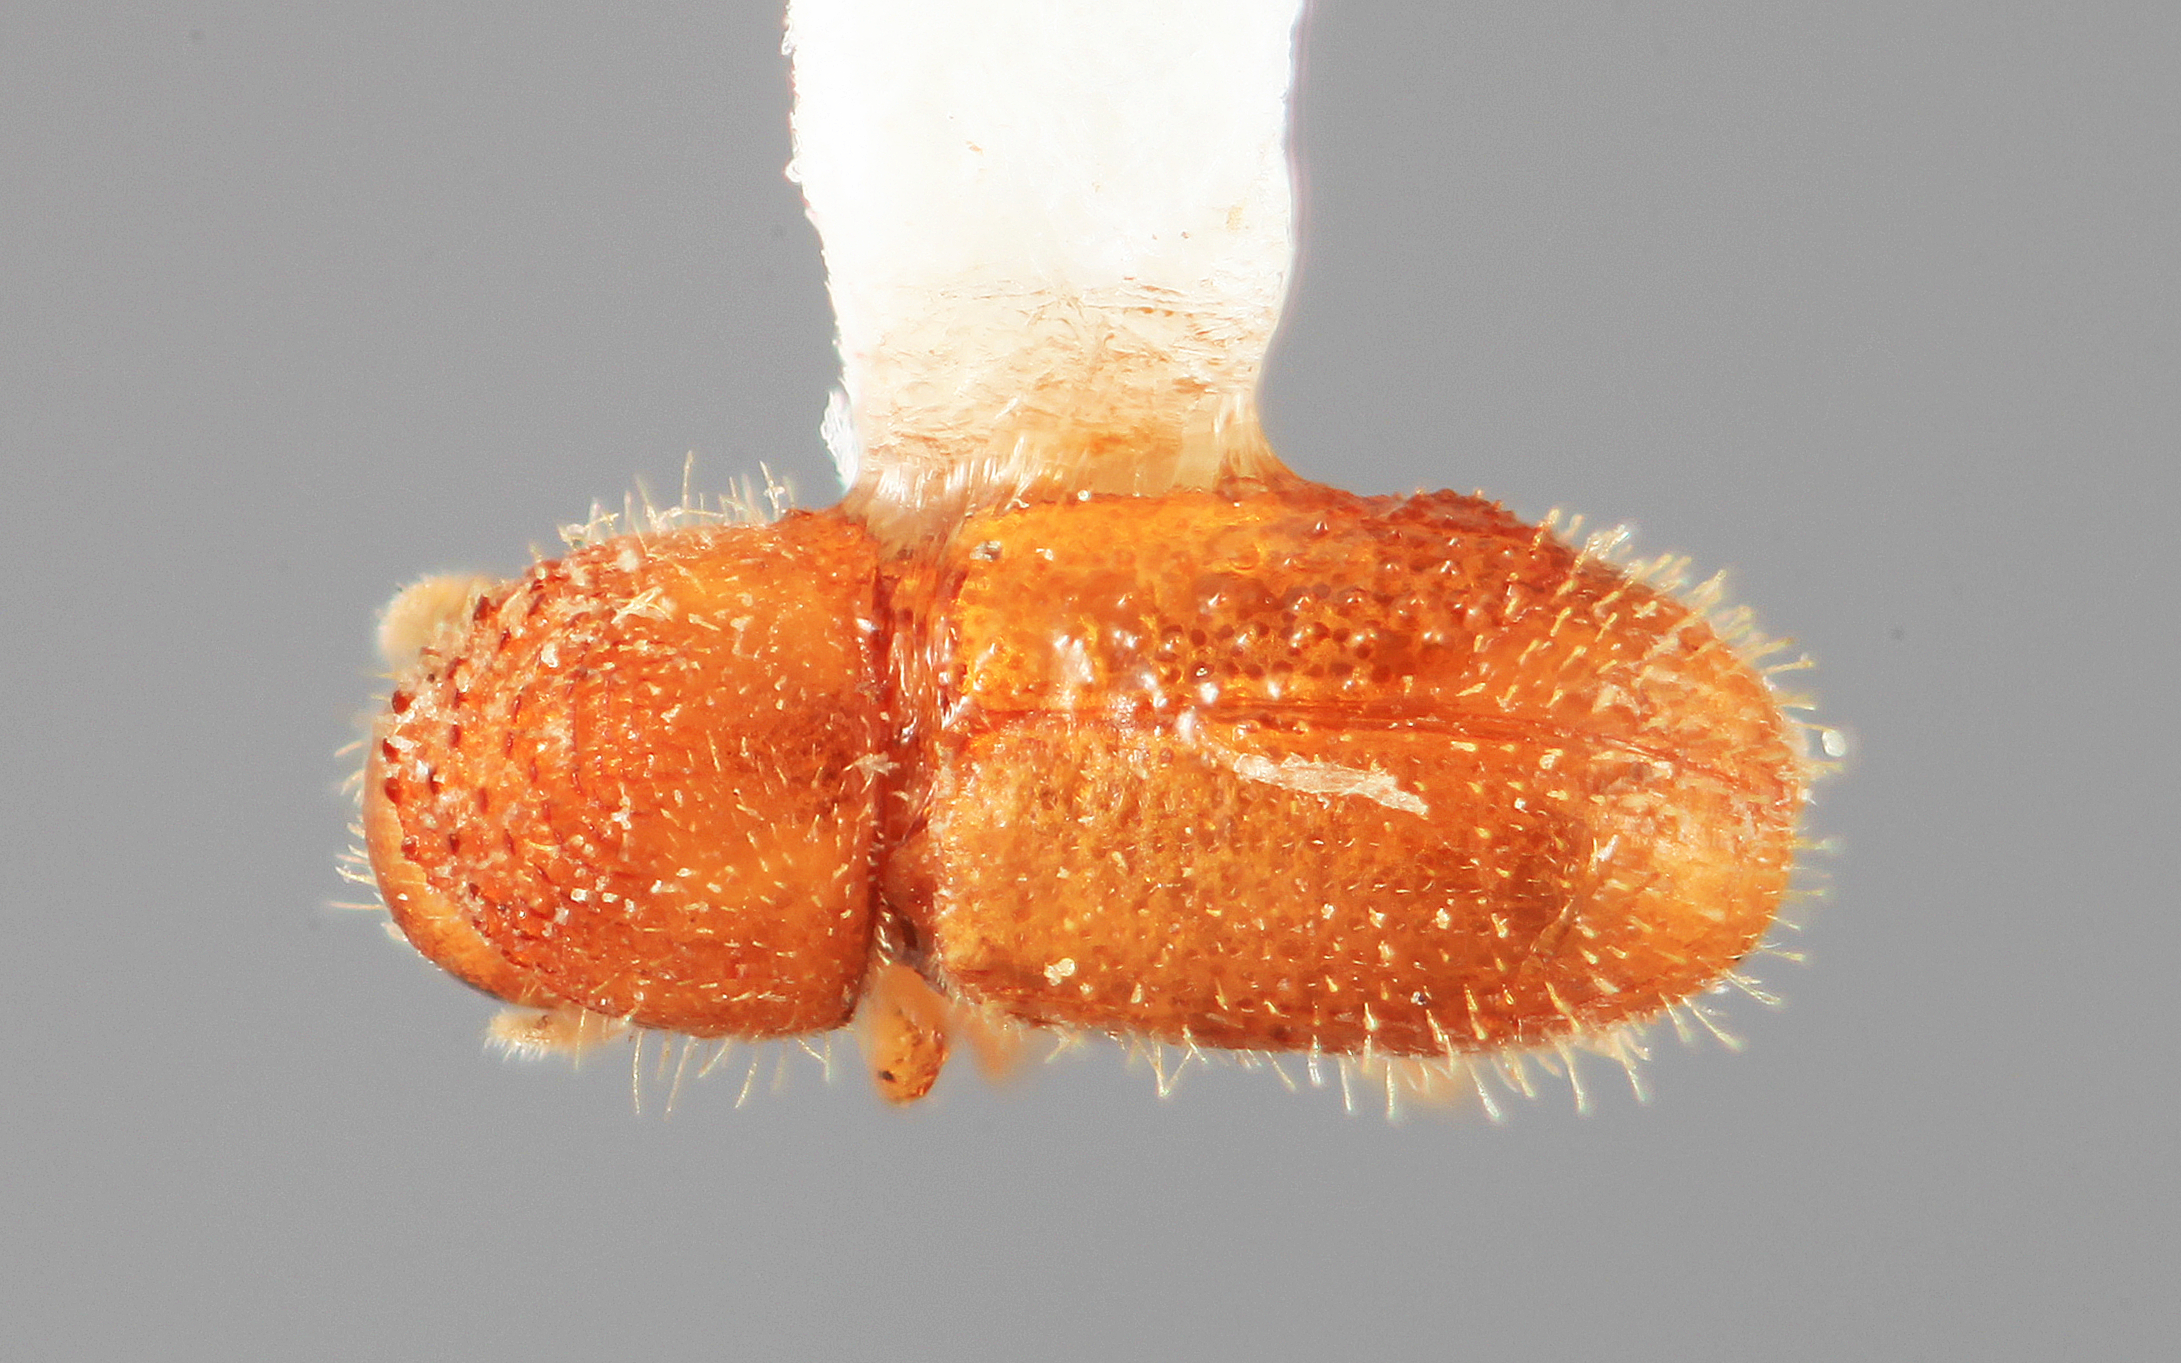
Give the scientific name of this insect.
Cryptocarenus barinensis
